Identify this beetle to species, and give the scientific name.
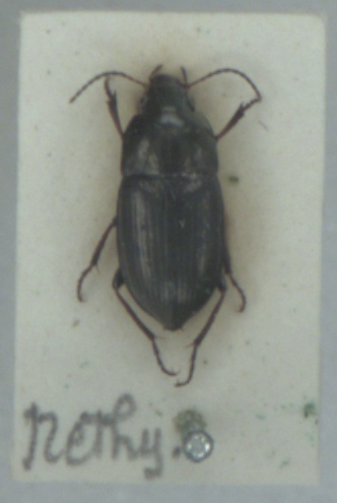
Amara plebeja
